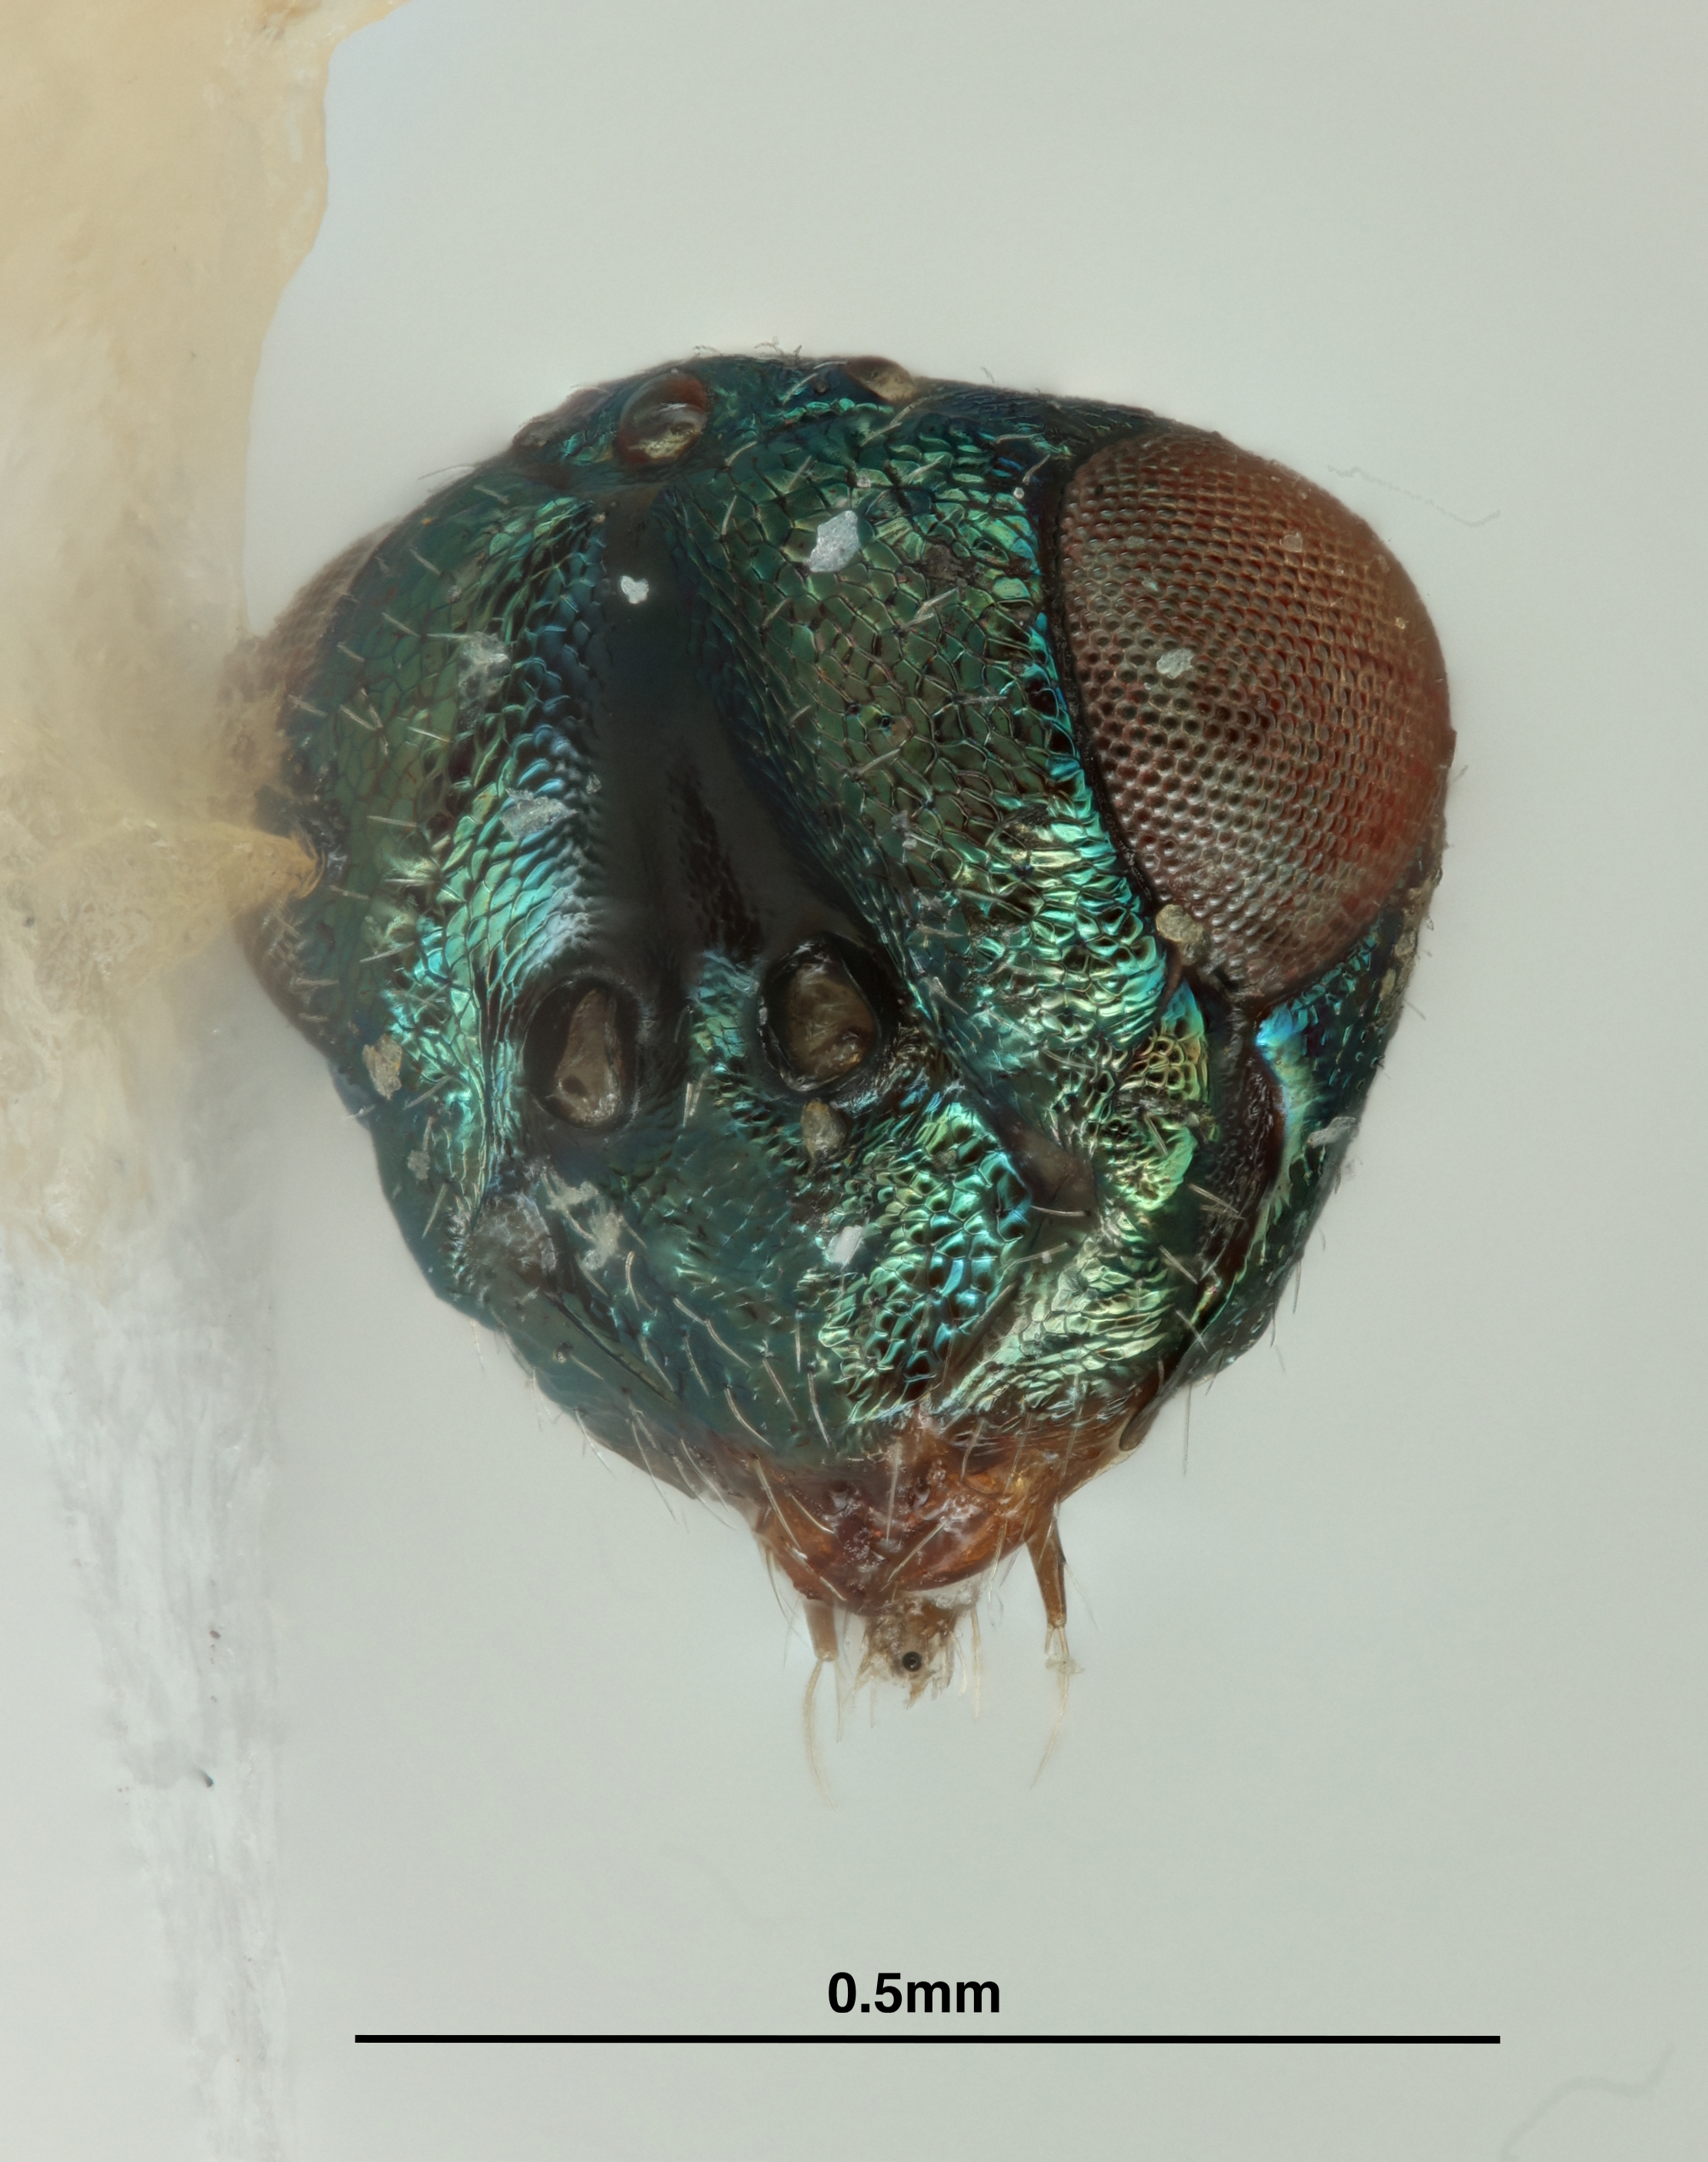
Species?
Galeopsomopsis squamosus
